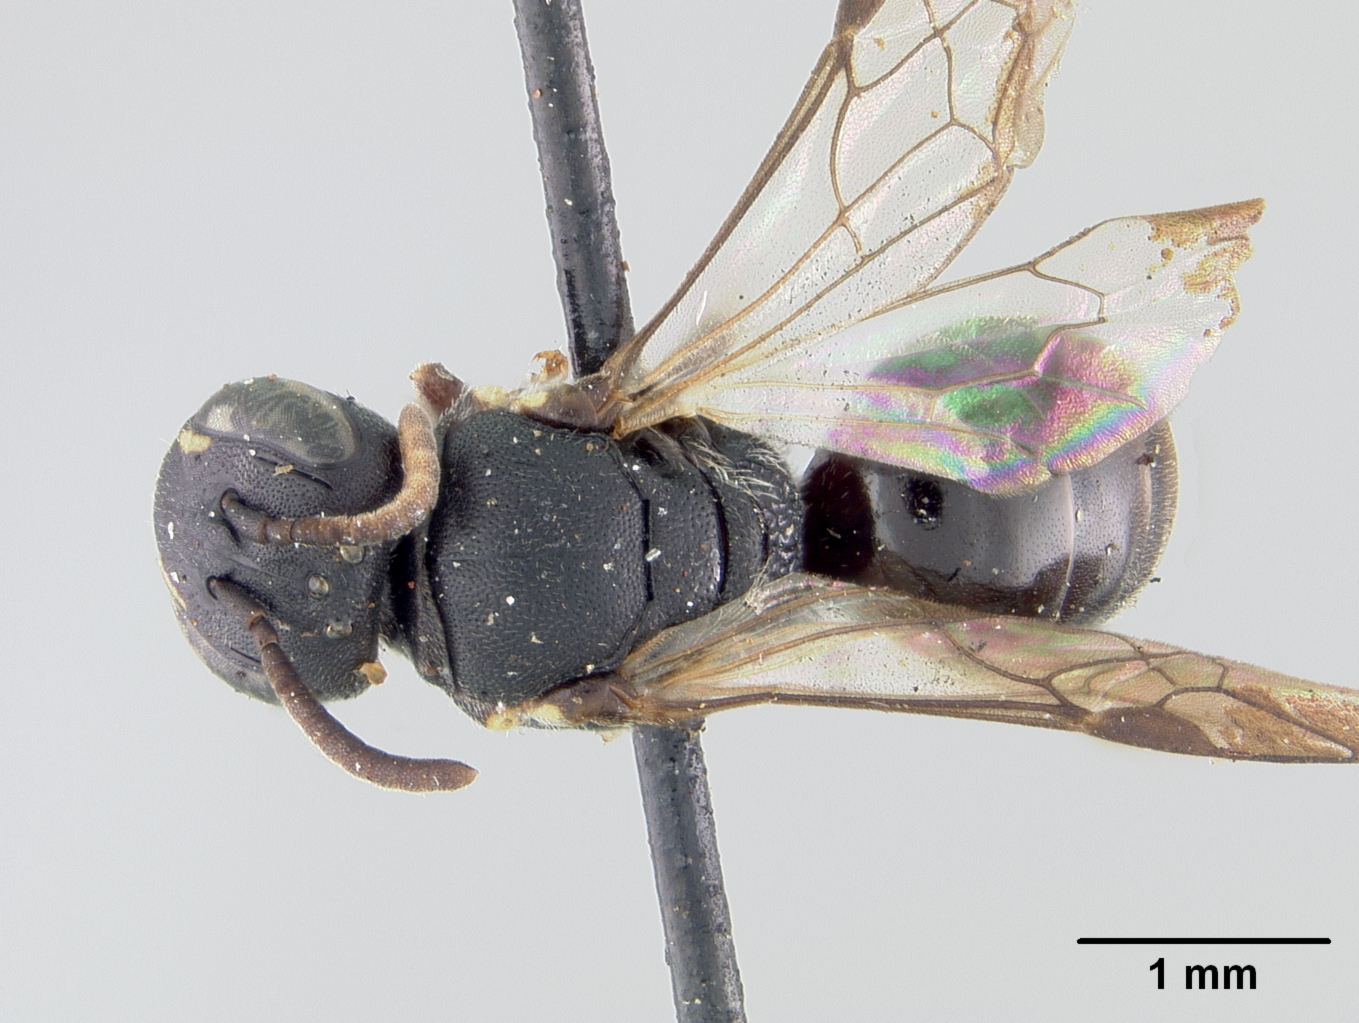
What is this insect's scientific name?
Hylaeus paulus
